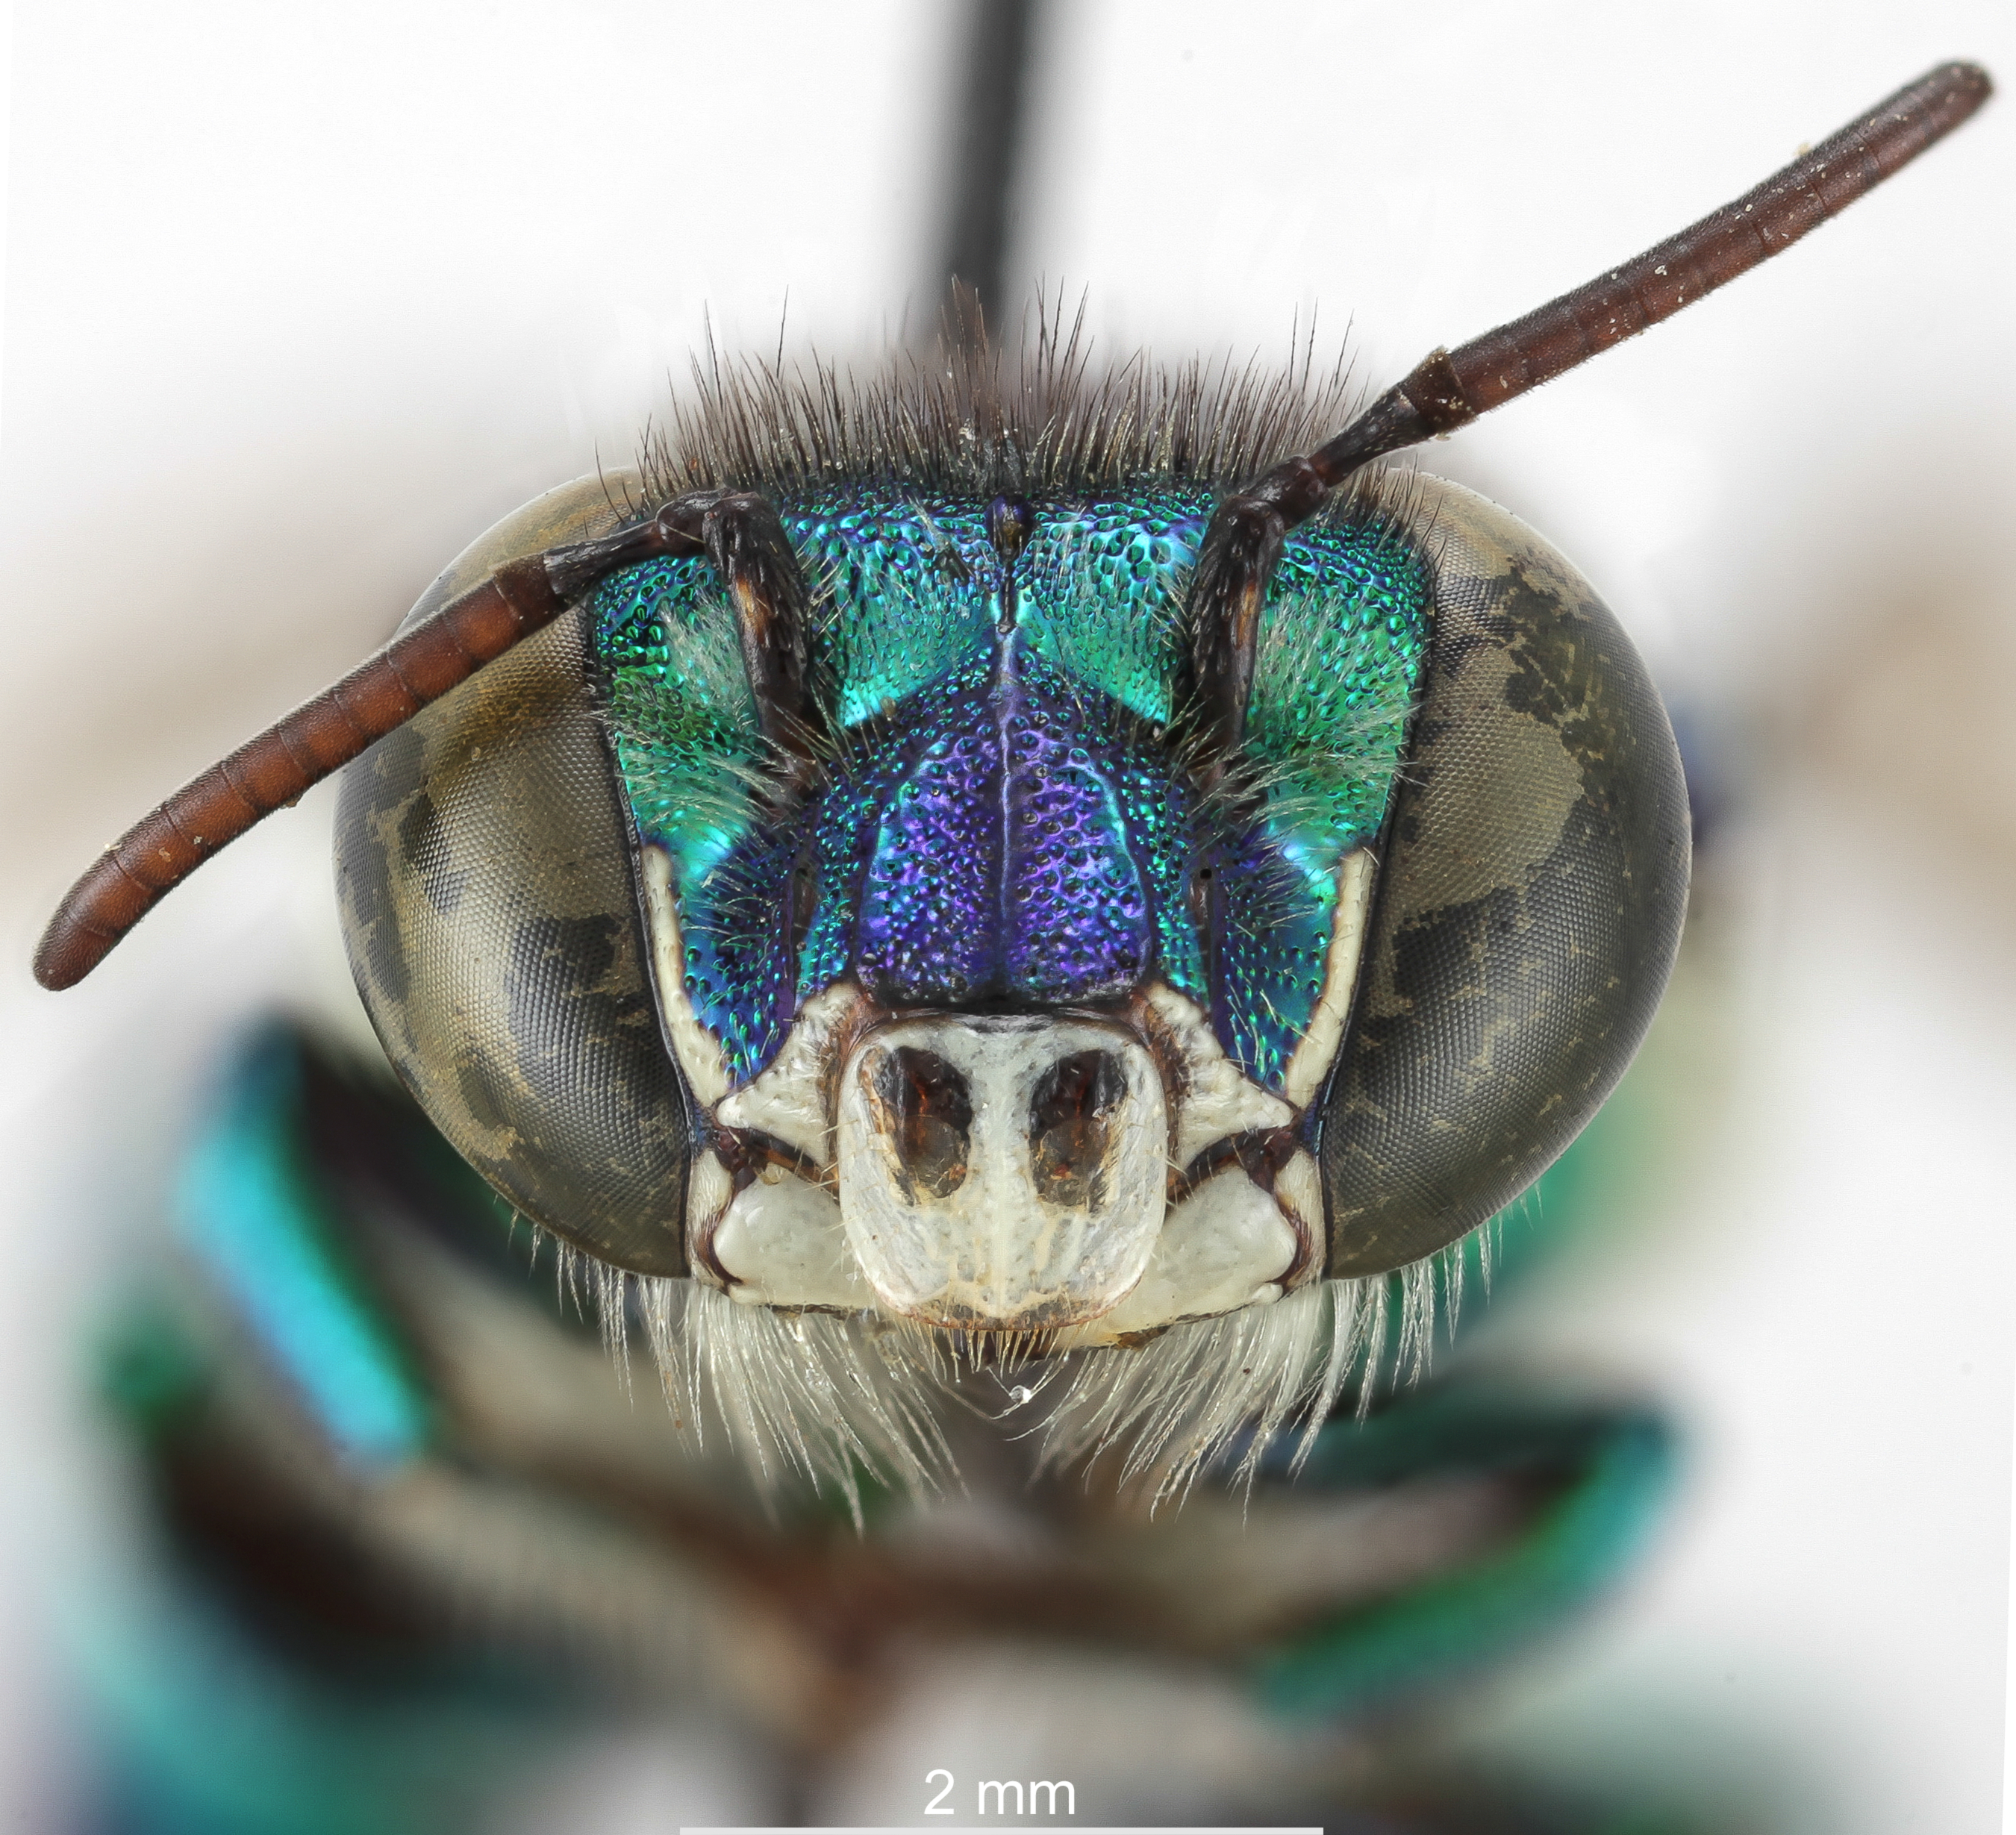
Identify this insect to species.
Euglossa liopoda
